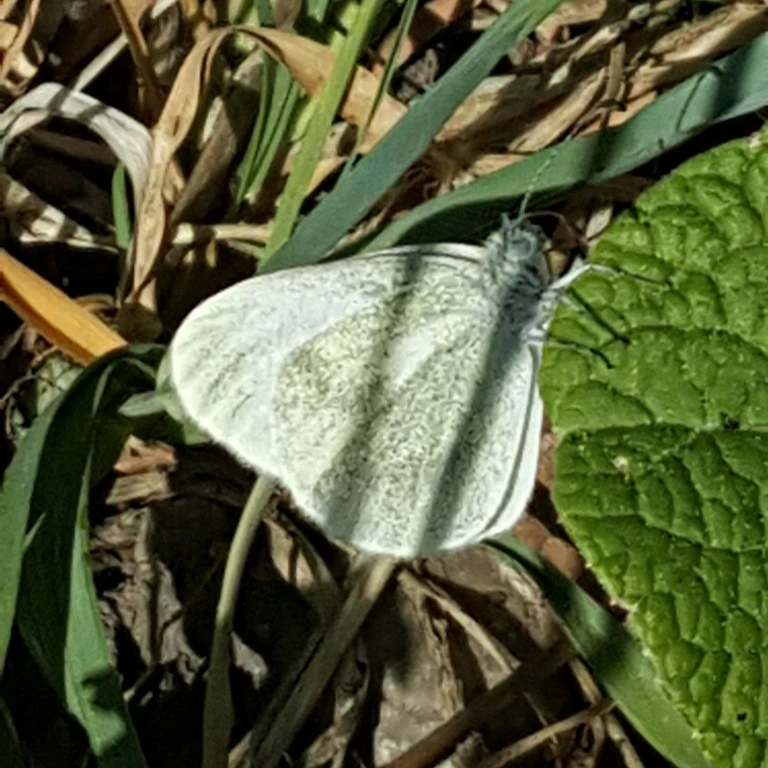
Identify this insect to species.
Leptidea sinapis/juvernica
